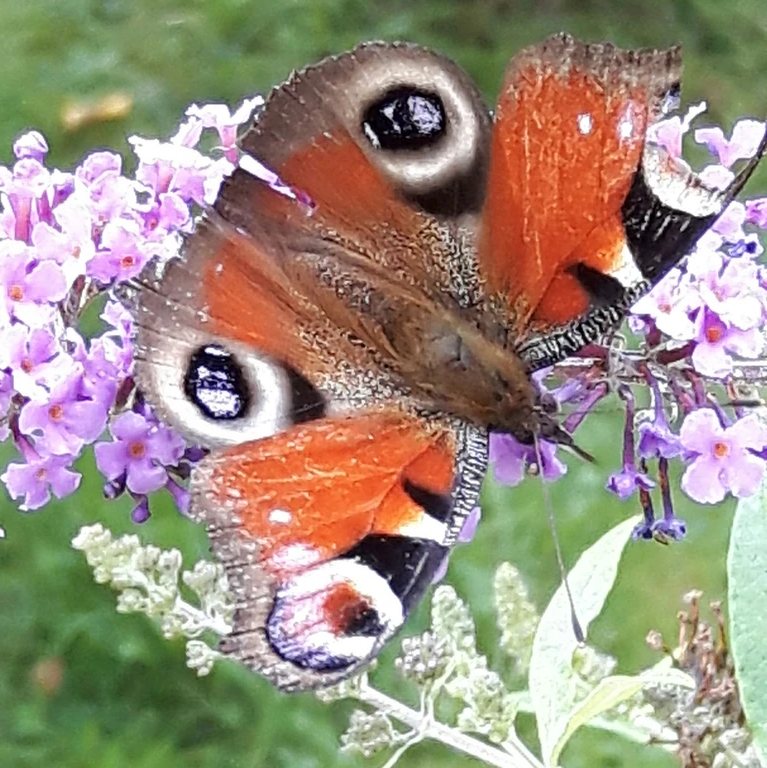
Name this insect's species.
Aglais io
